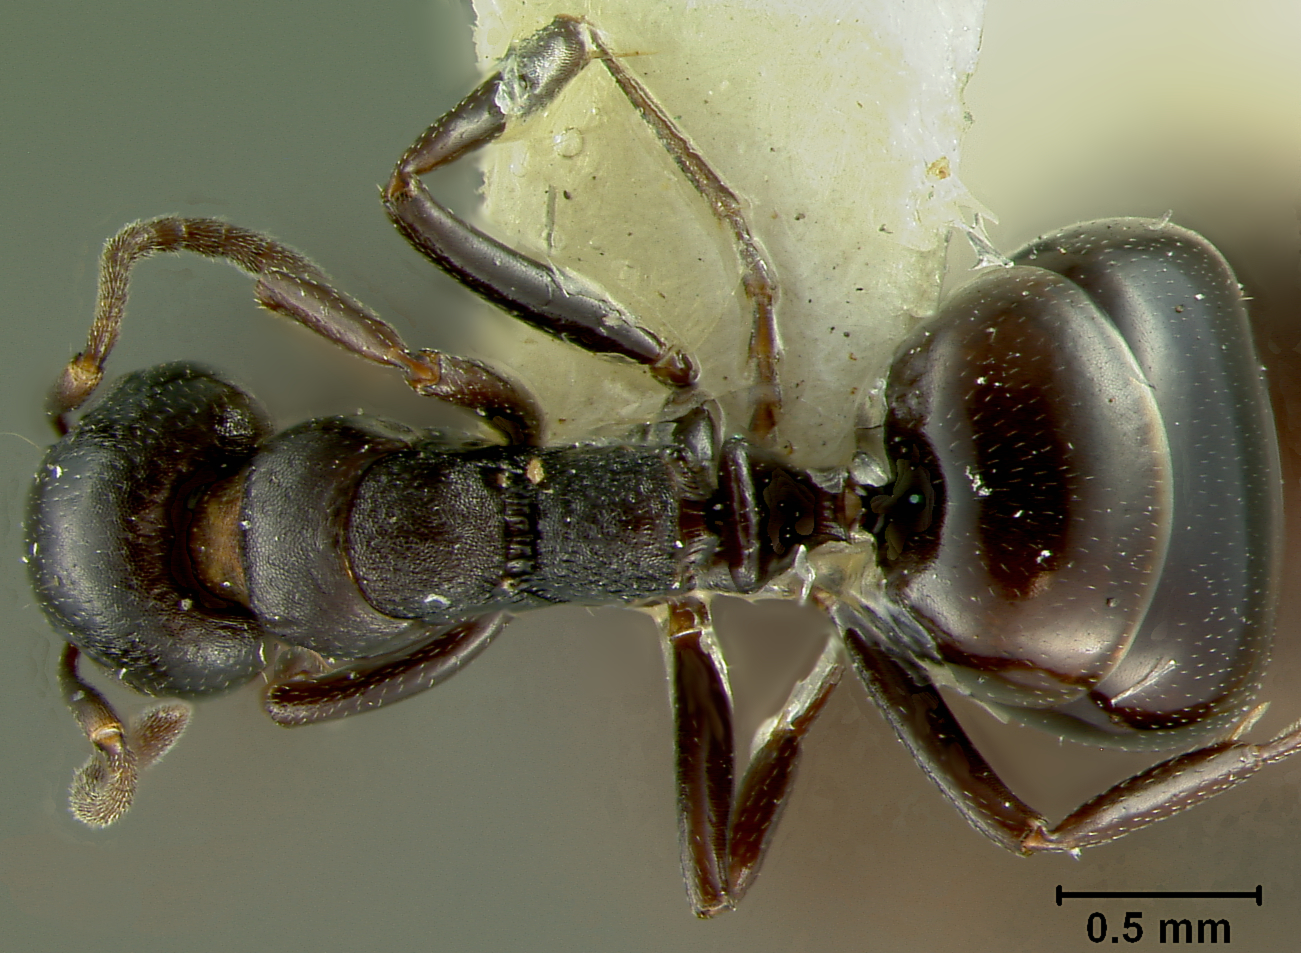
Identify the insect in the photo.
Dolichoderus taschenbergi
